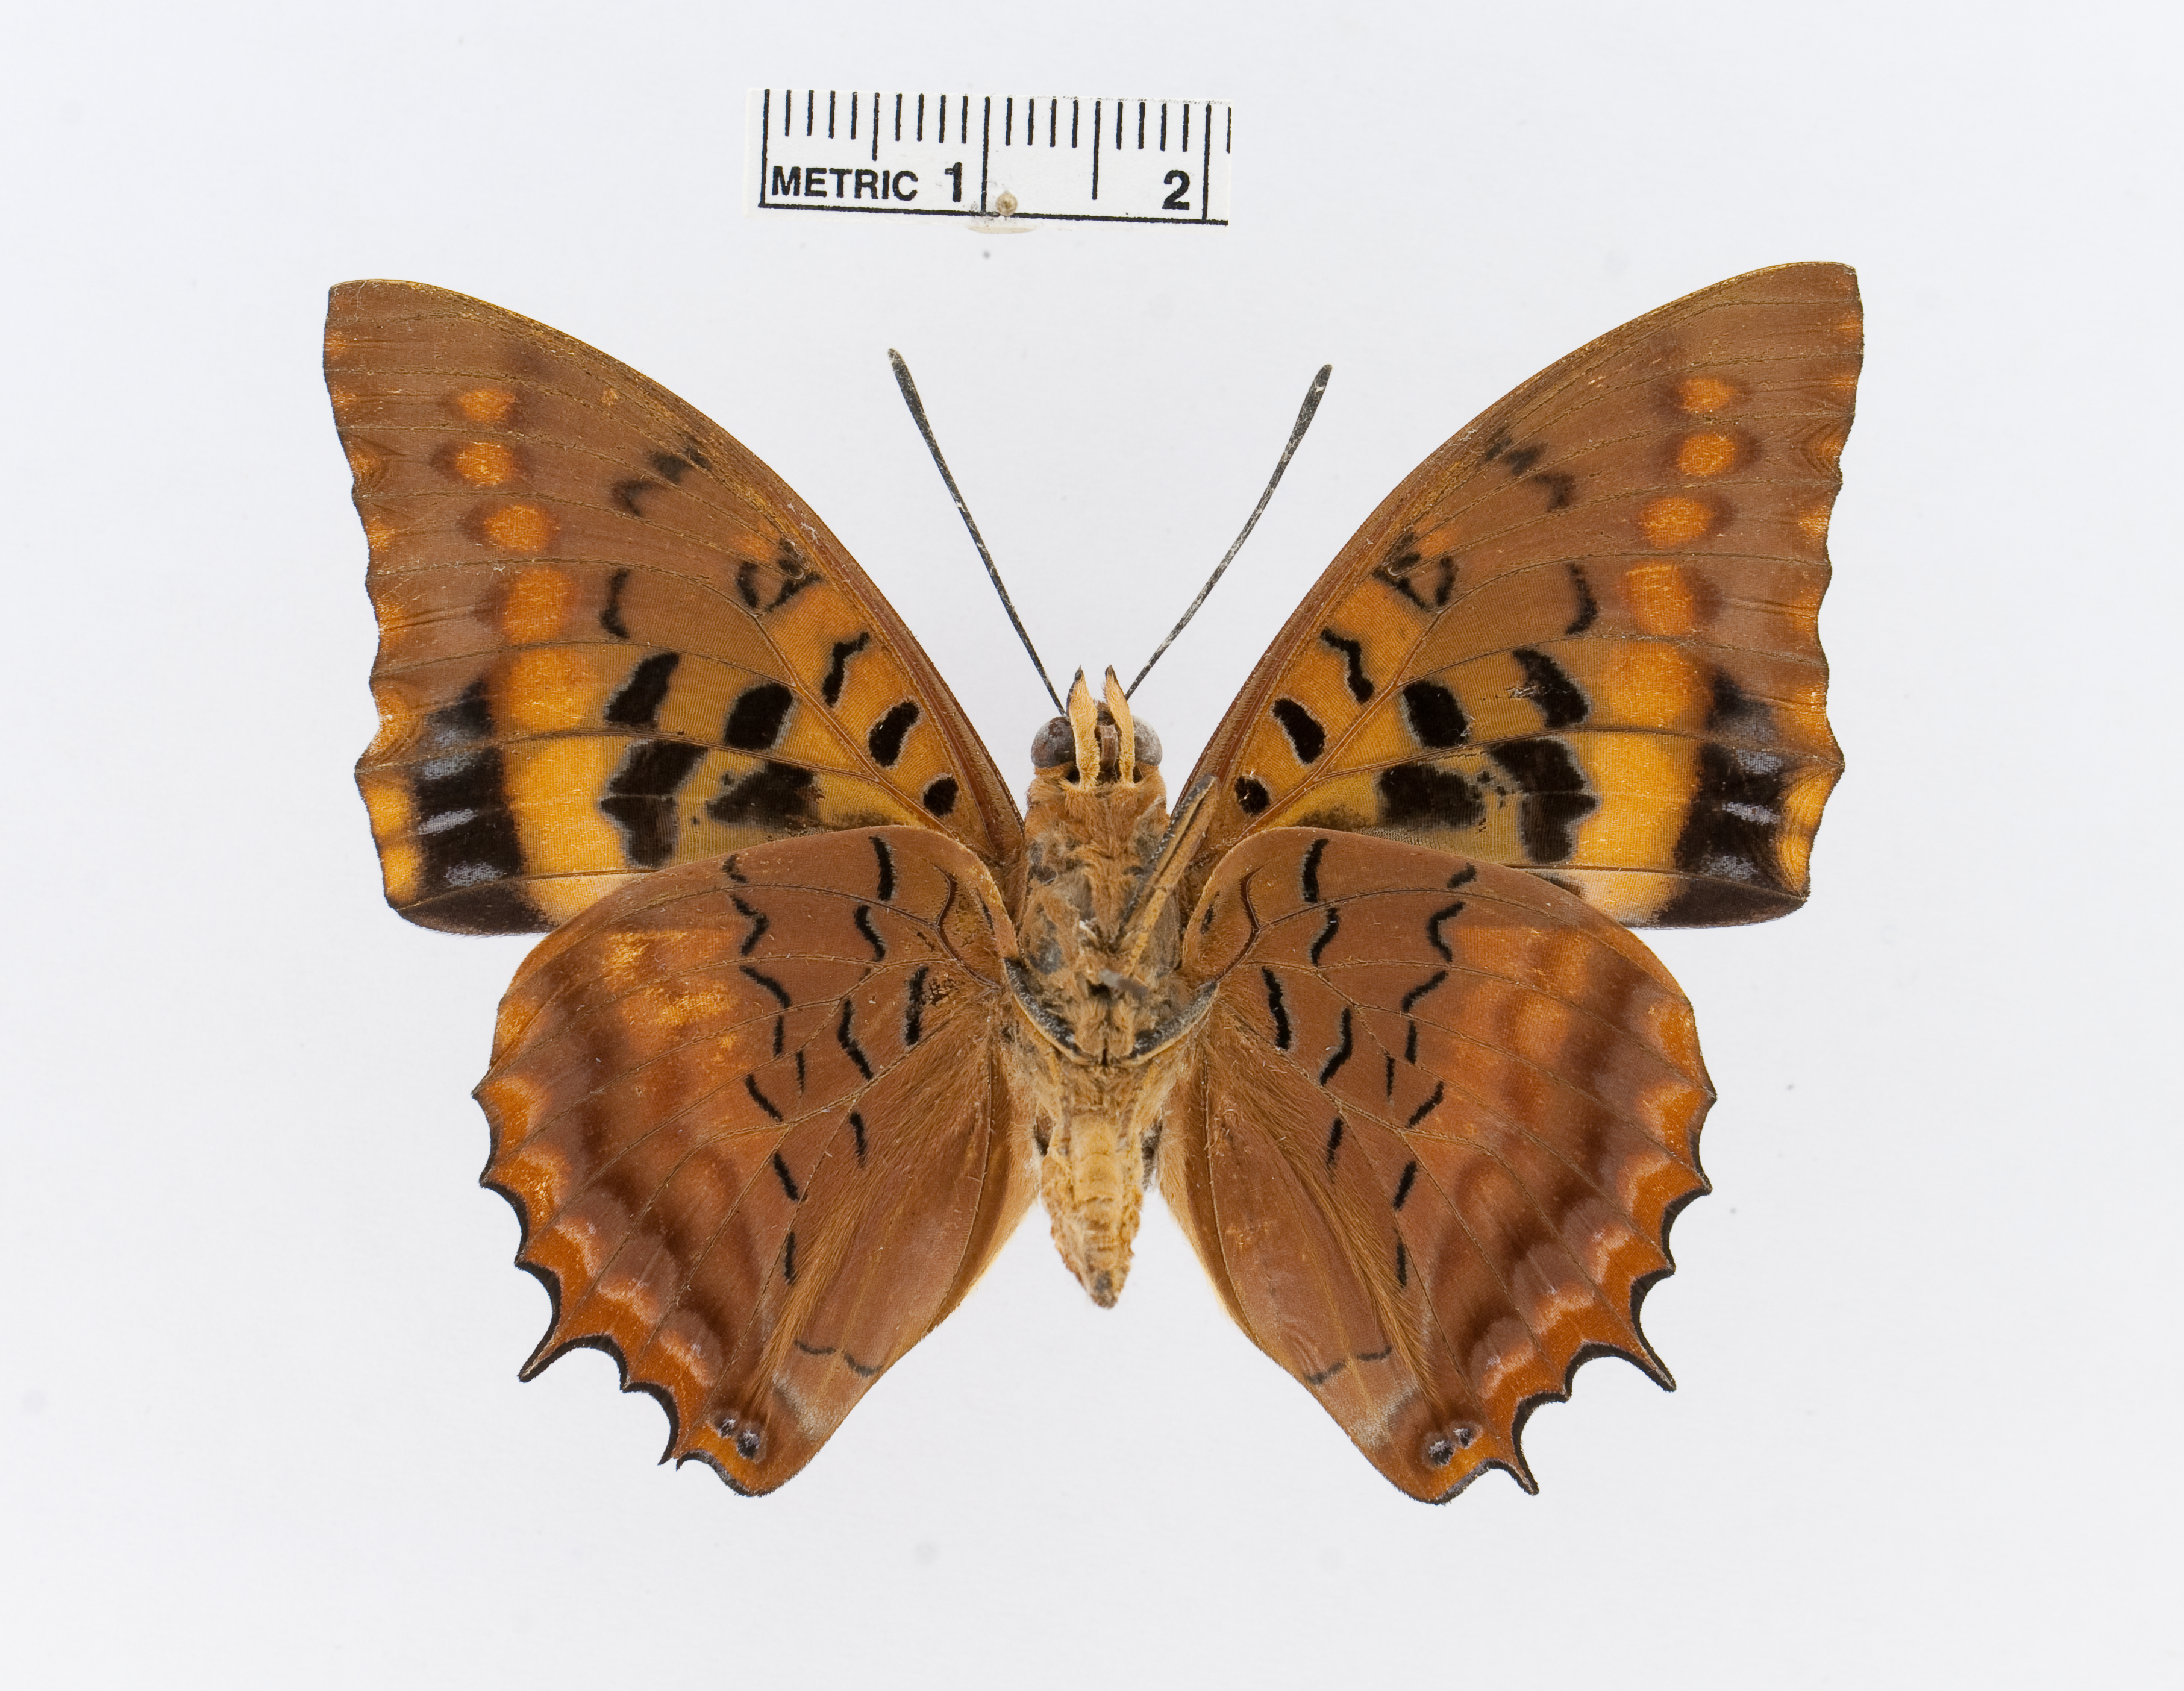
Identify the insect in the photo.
Charaxes lucretius
